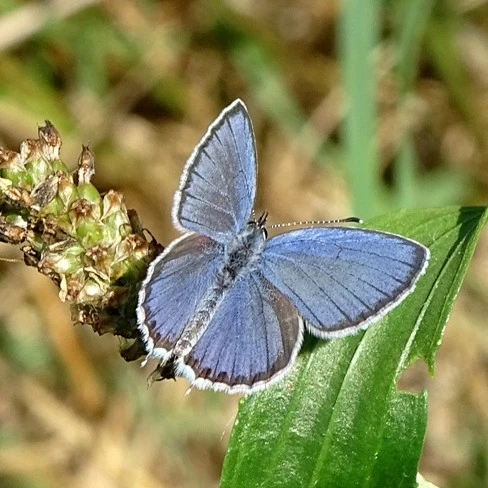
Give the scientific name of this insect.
Cupido argiades (also Elkalyce argiades)
